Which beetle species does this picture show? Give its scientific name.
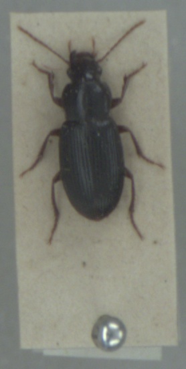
Ophonus melletii
